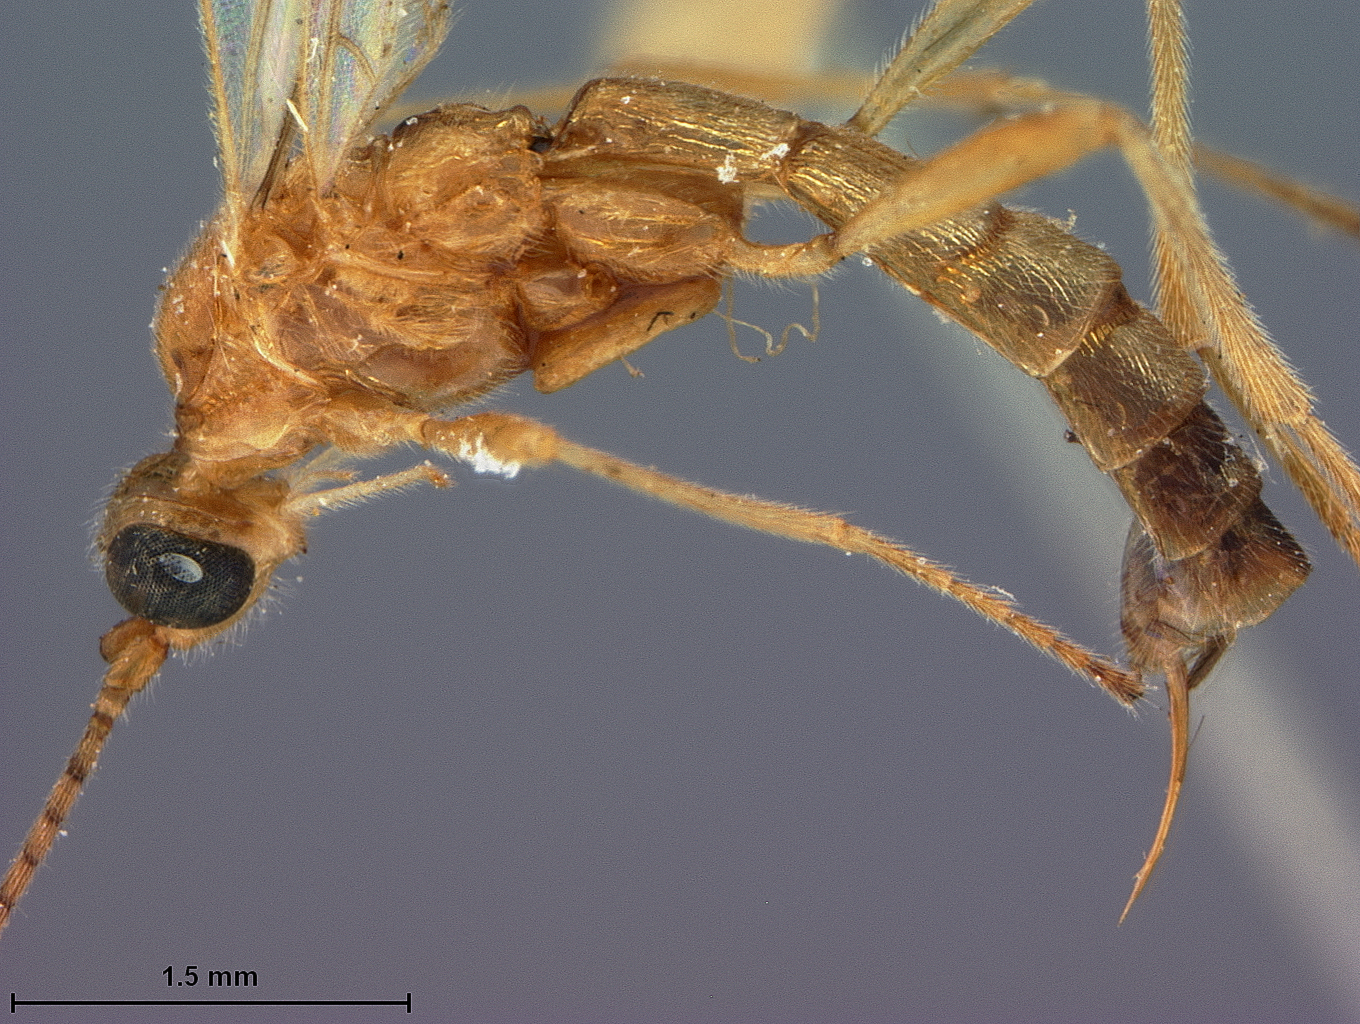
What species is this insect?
Rhogasella straminea
